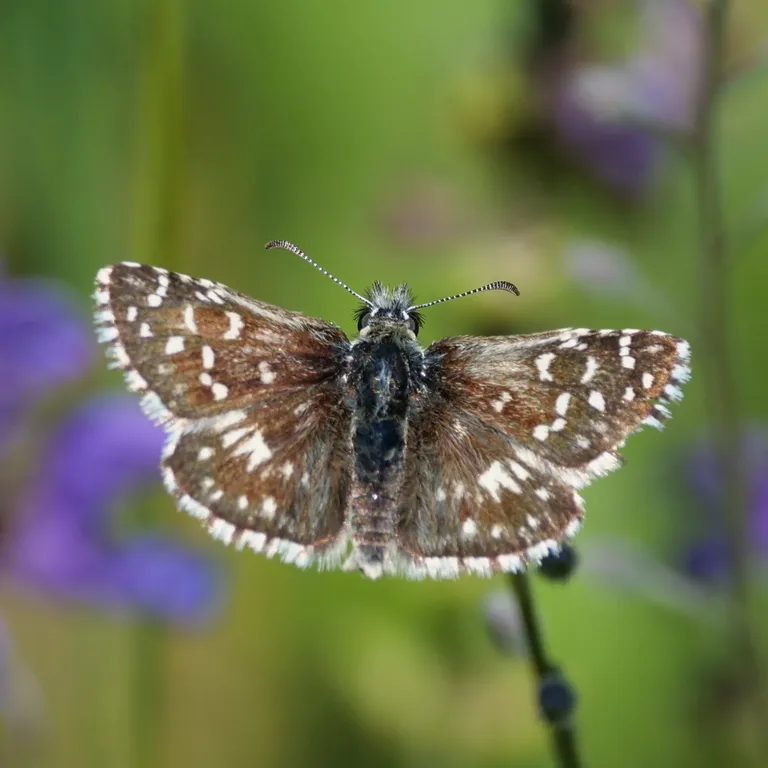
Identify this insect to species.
Pyrgus malvae
